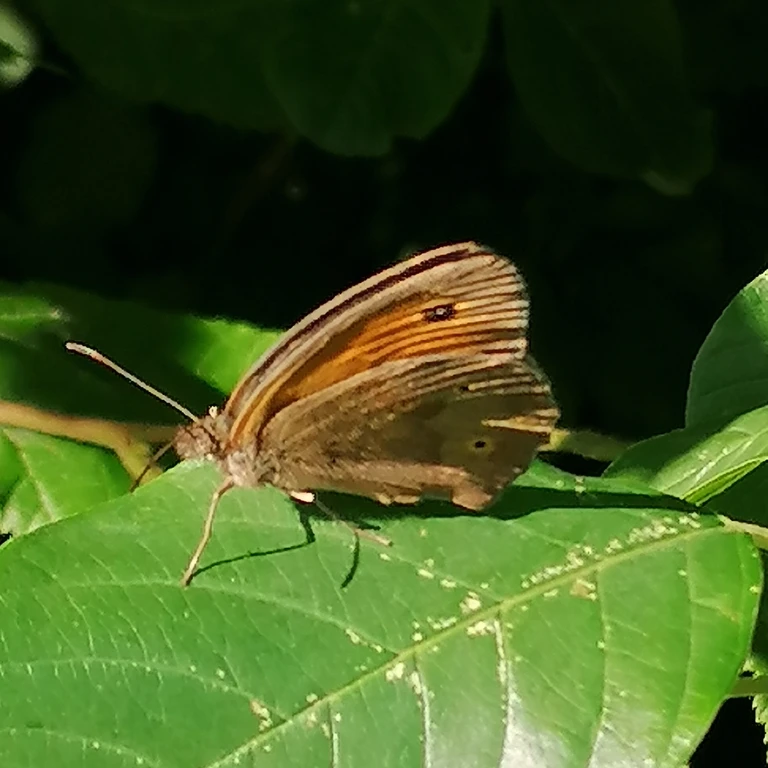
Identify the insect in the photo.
Maniola jurtina
